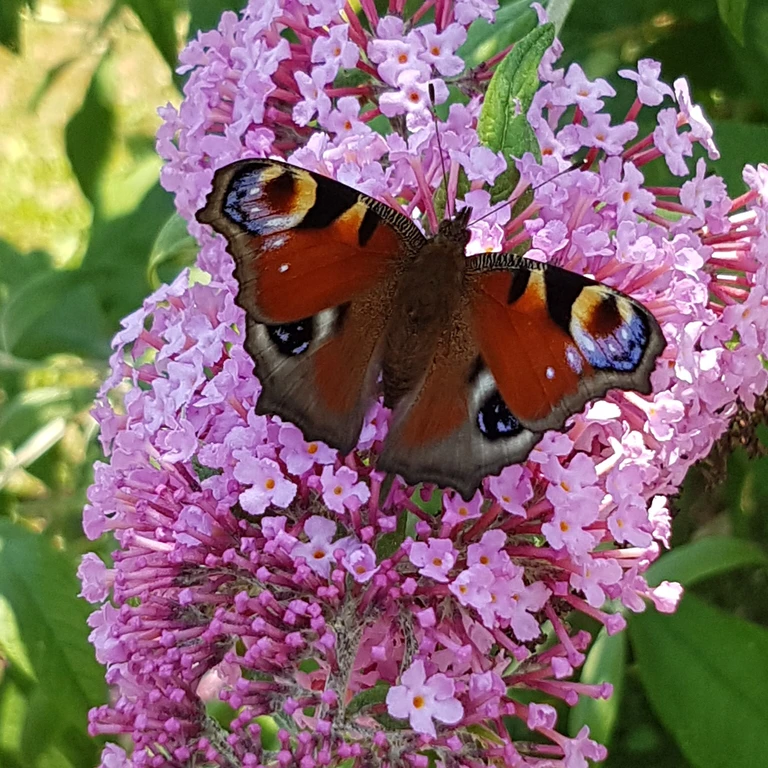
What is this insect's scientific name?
Aglais io
